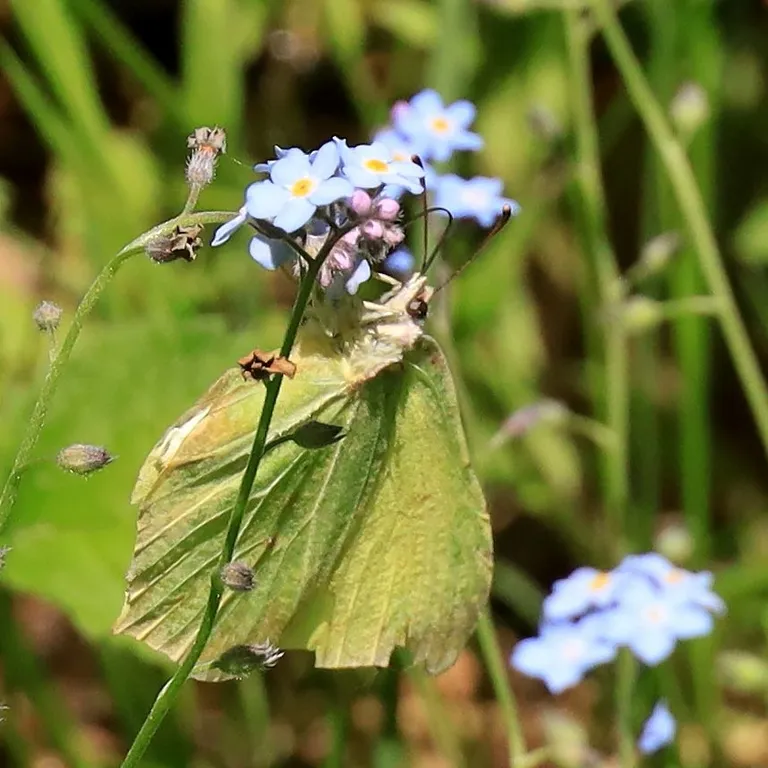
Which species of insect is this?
Gonepteryx rhamni
